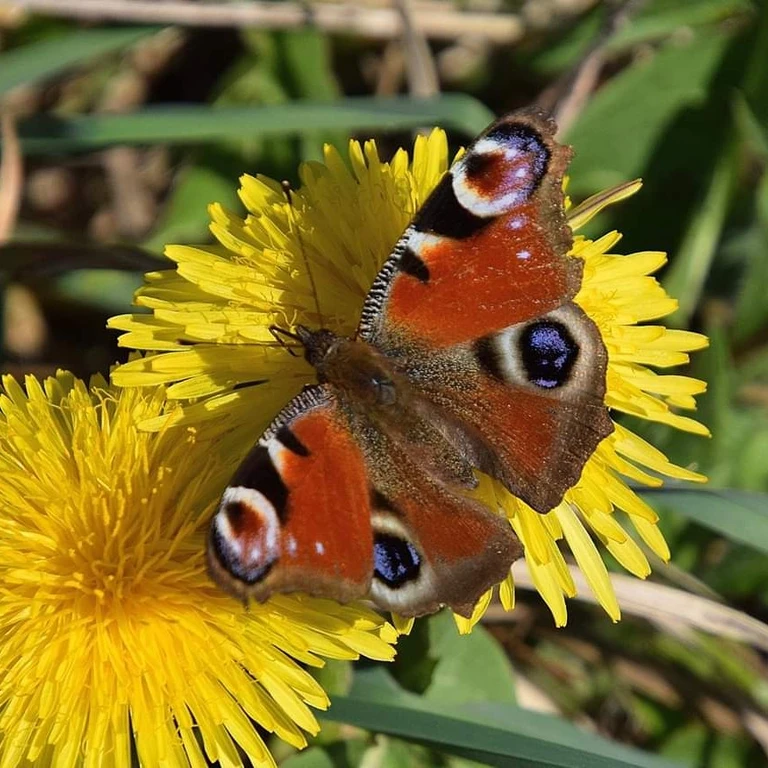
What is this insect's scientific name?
Aglais io
